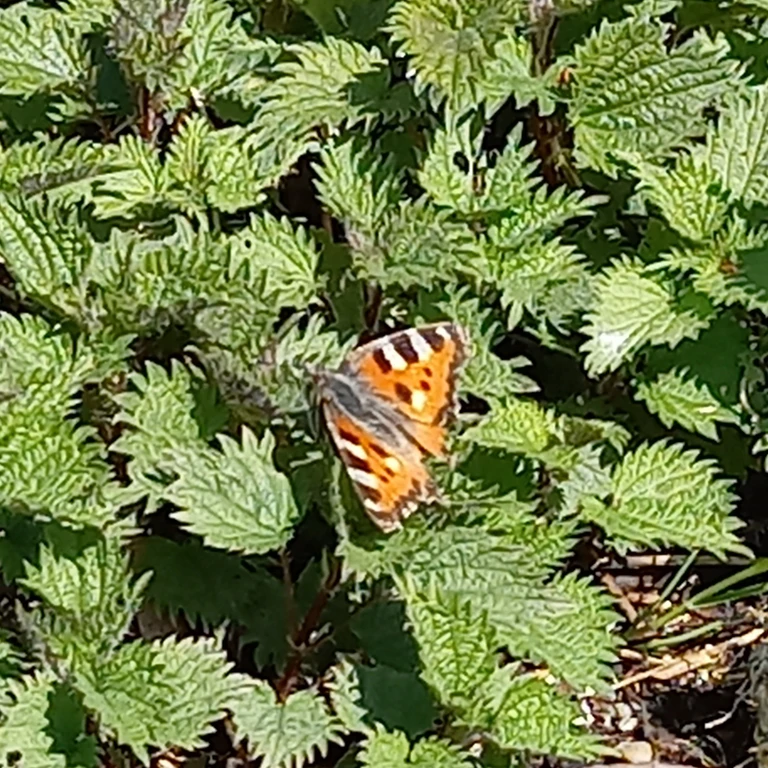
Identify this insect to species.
Aglais urticae
